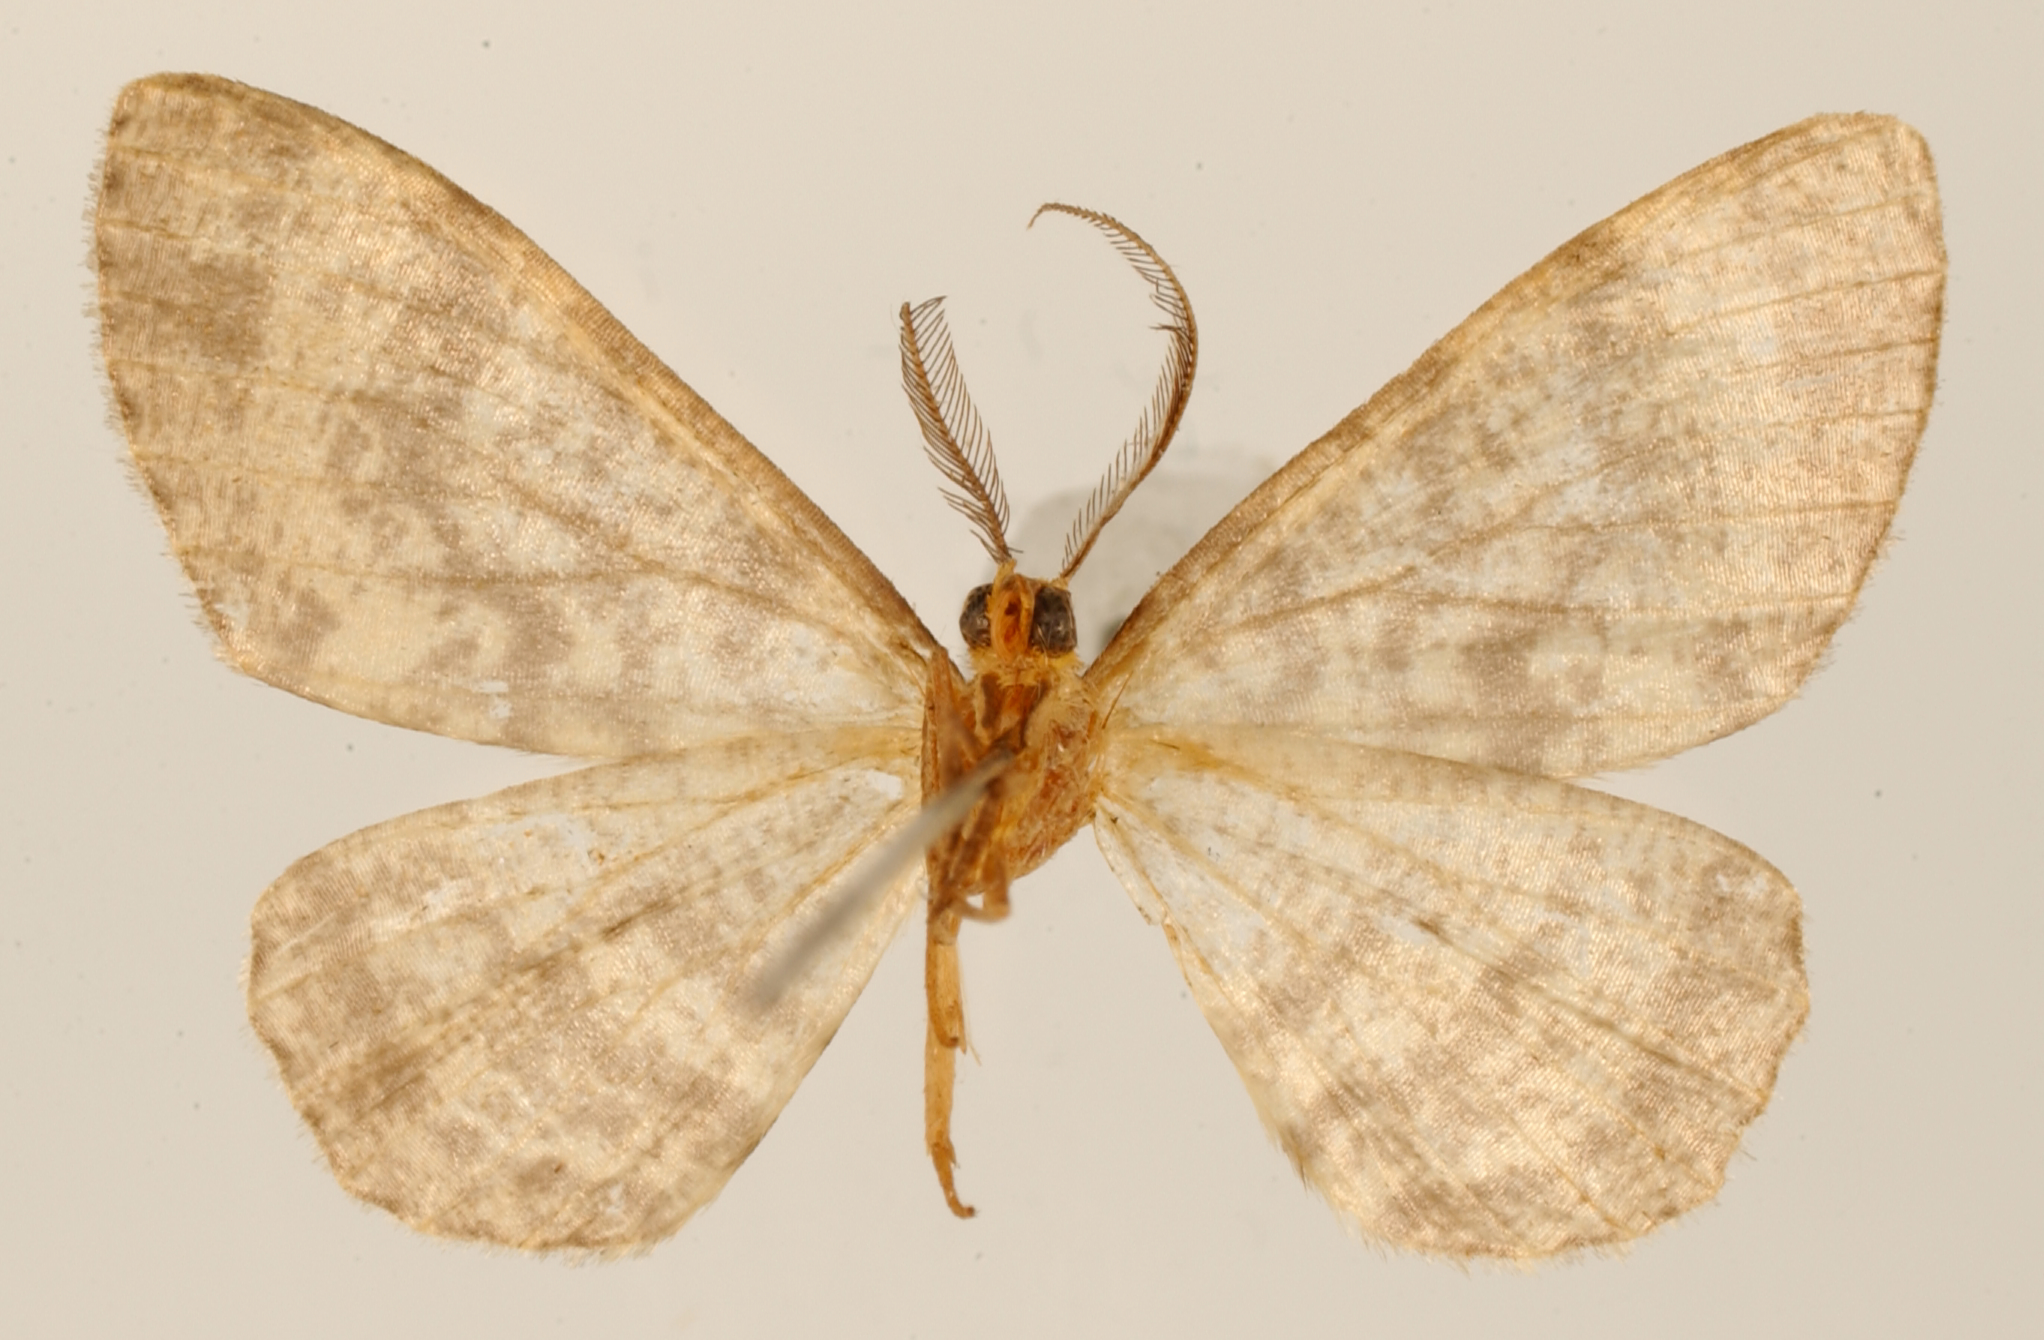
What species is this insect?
Melanolophia parma
